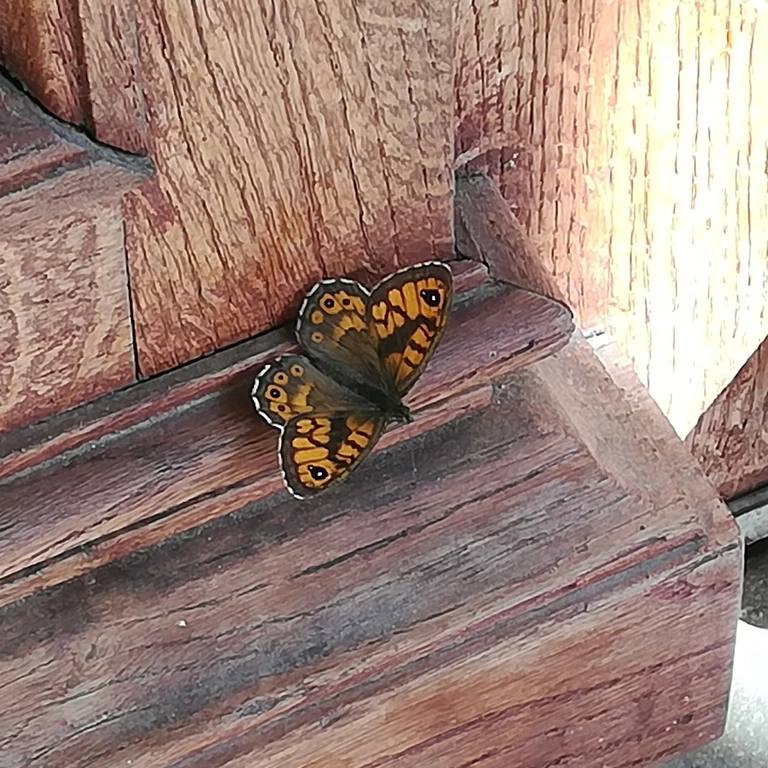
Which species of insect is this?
Lasiommata megera (also Pararge megera)
